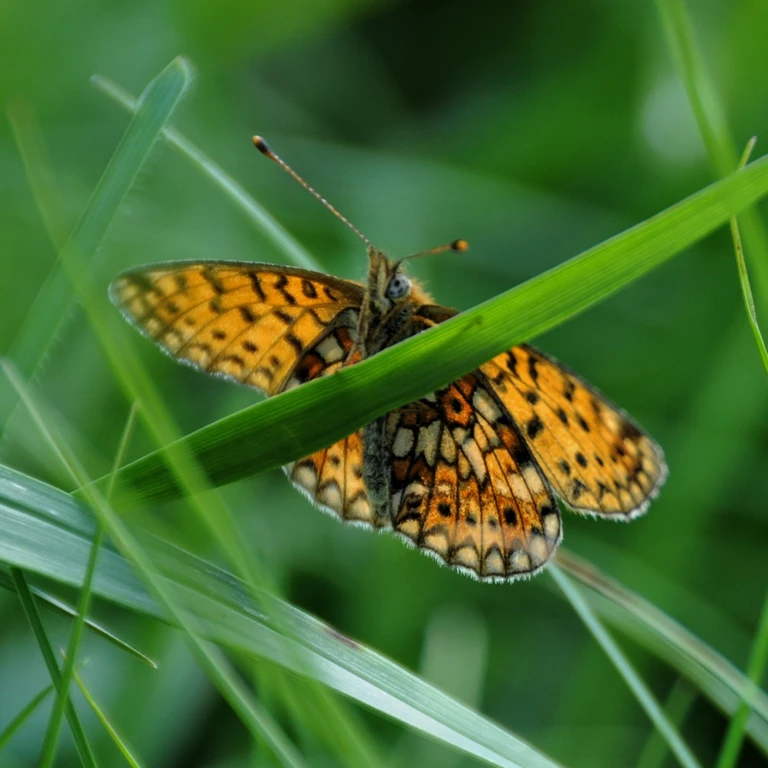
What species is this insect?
Boloria selene
